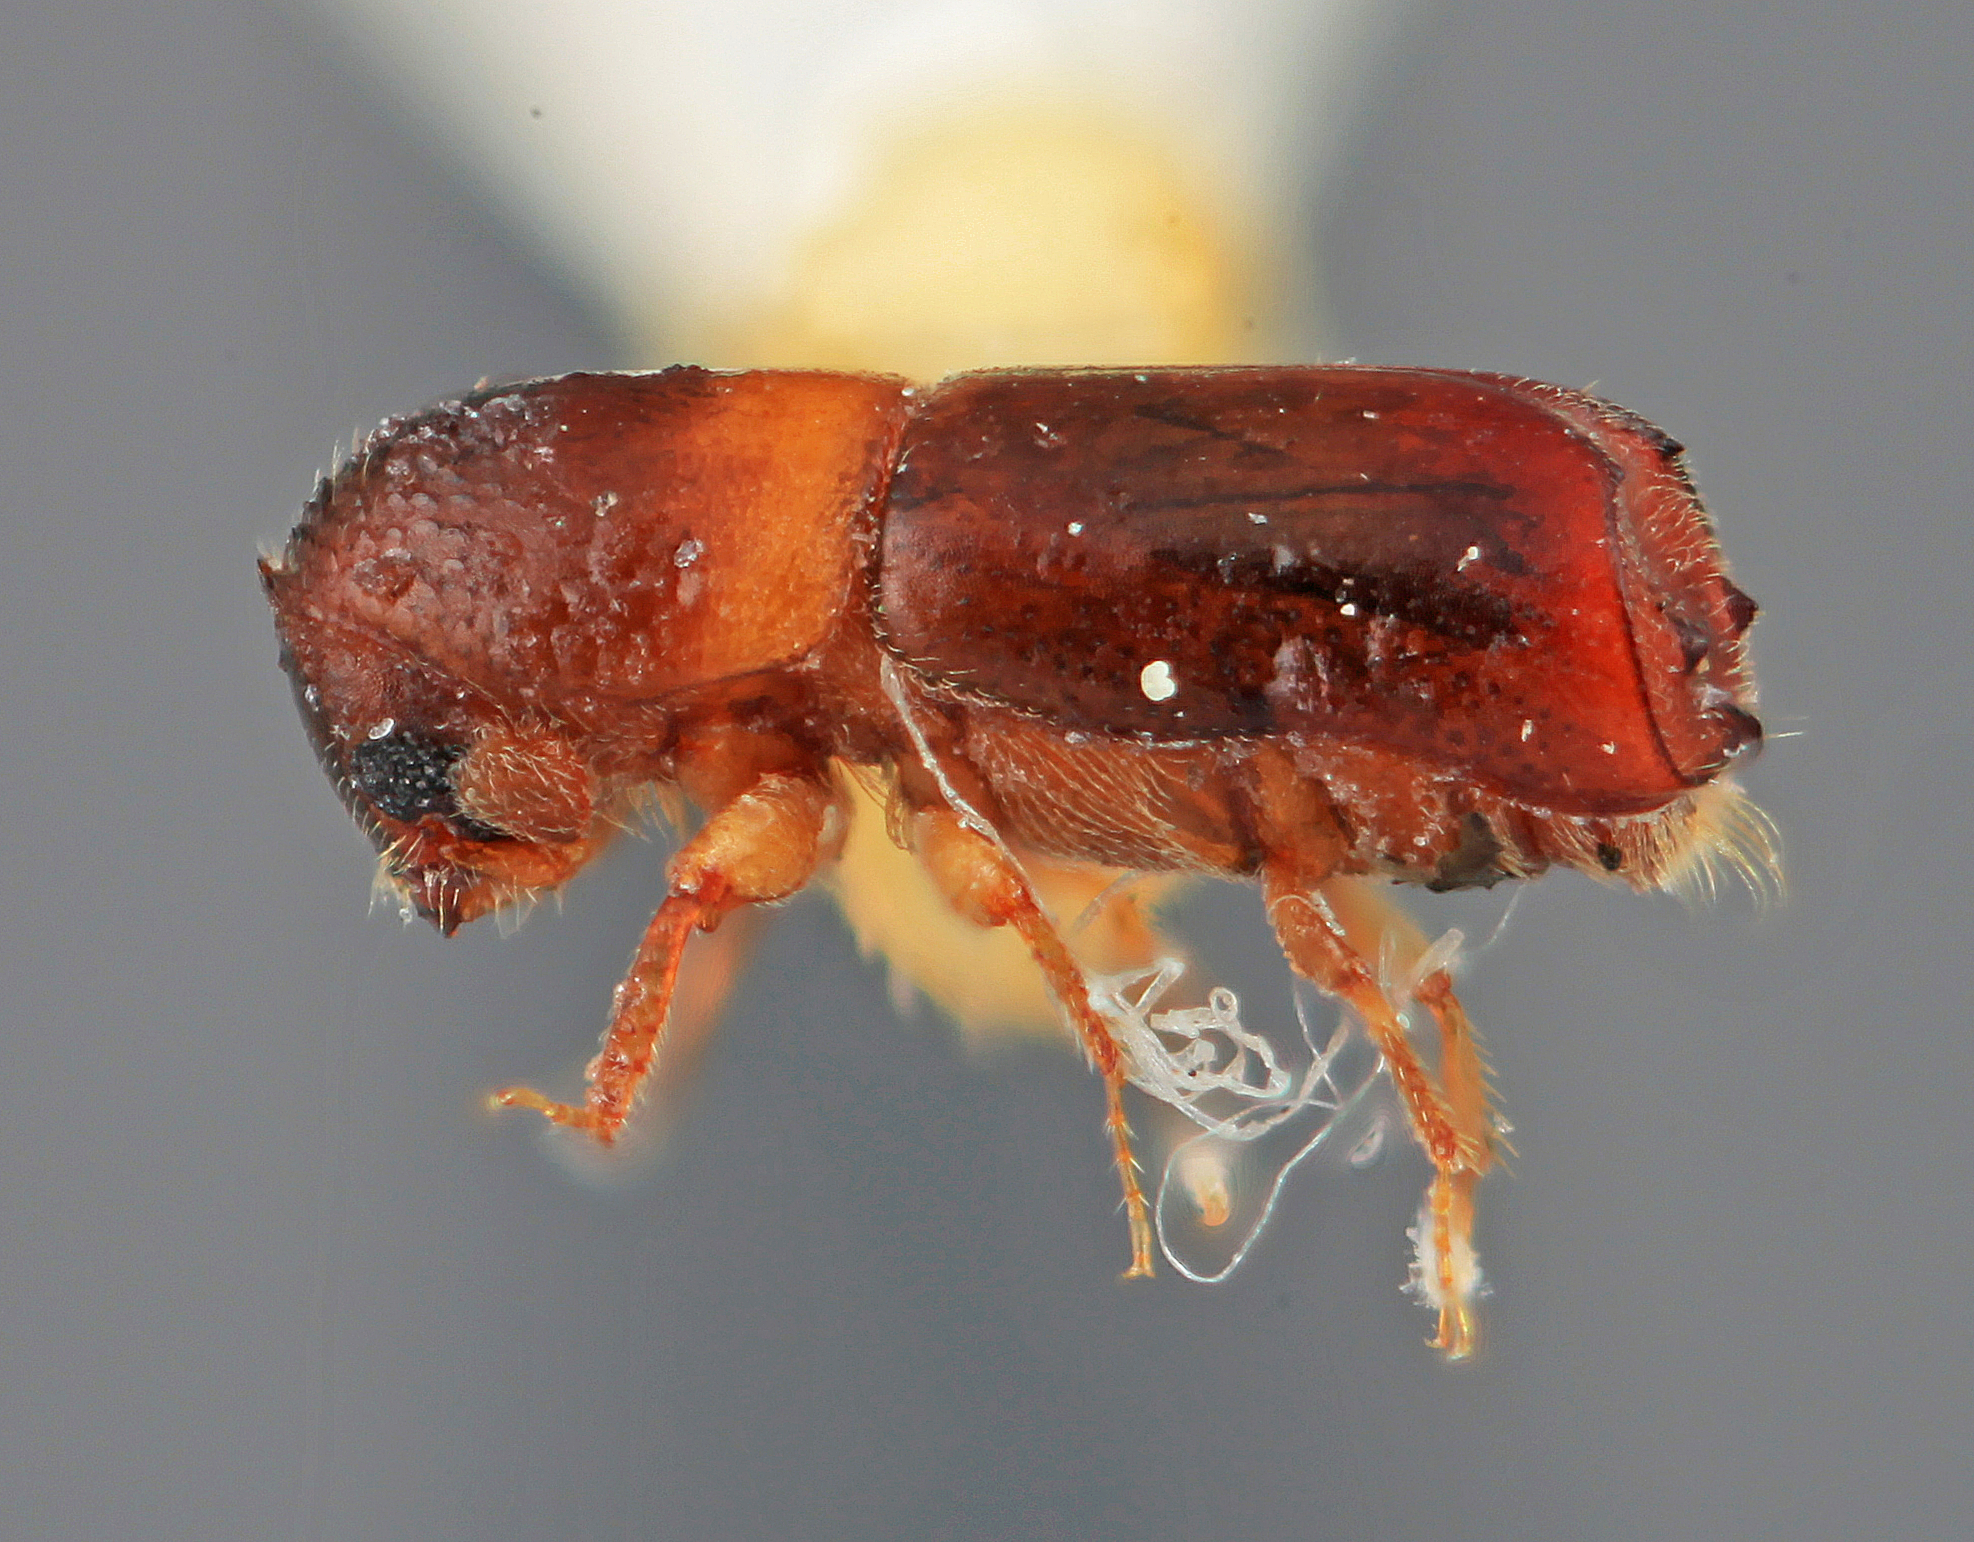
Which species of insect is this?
Monarthrum corculum
